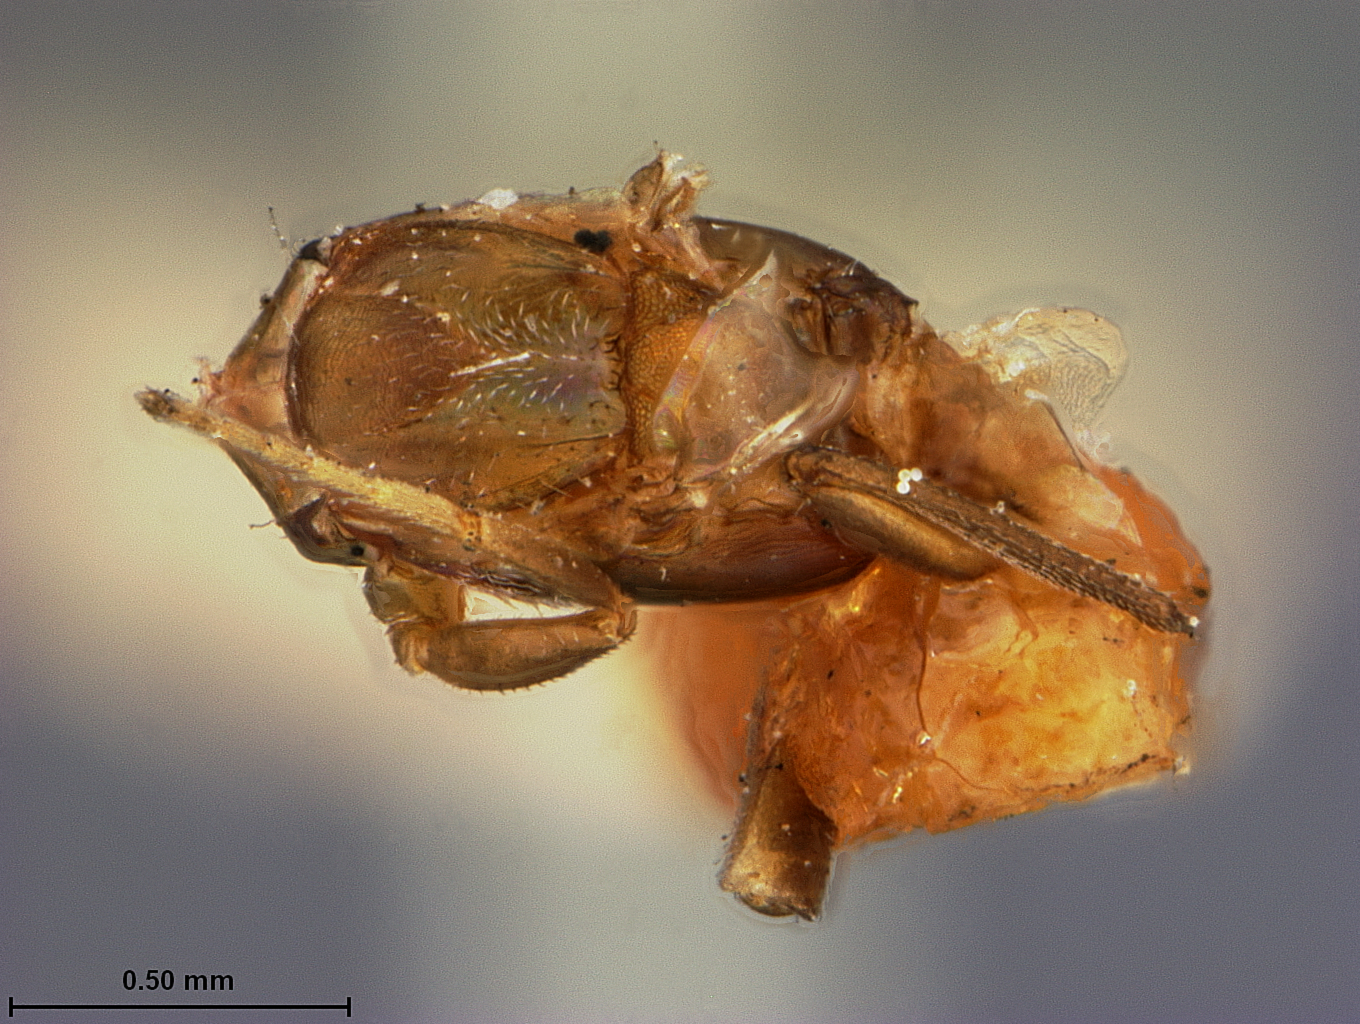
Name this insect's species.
Eupelmus zeli
